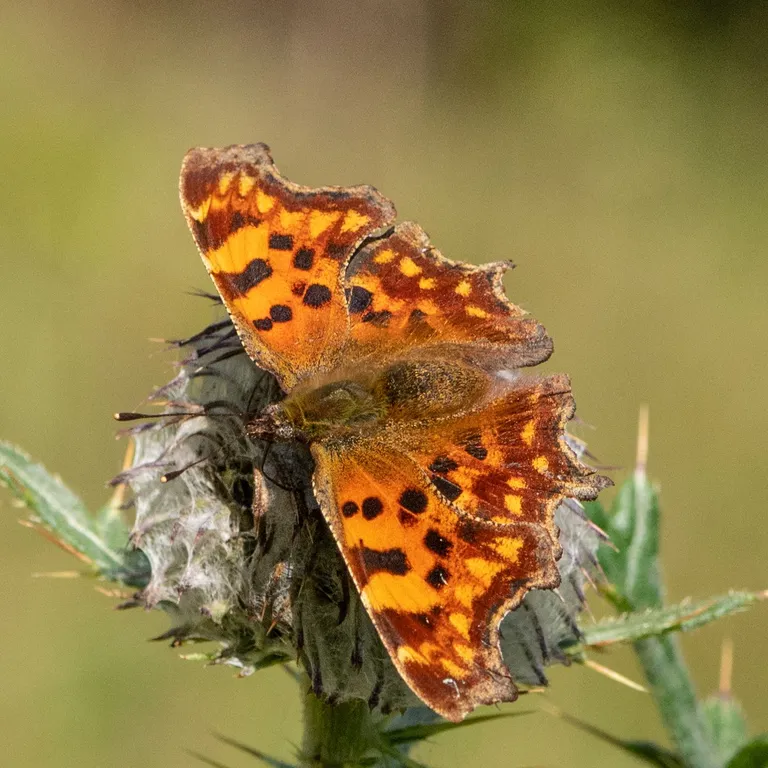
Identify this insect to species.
Polygonia c-album
